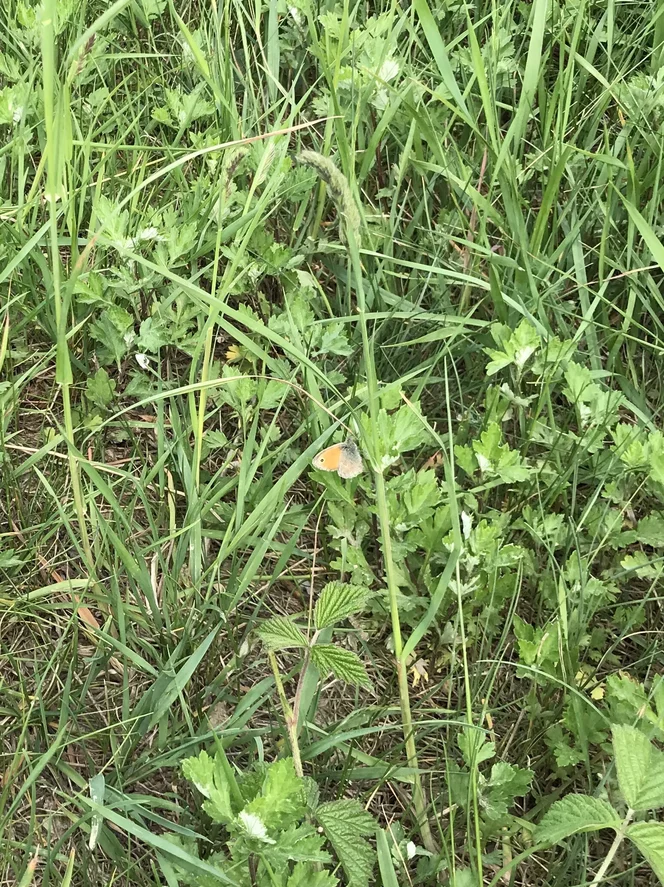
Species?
Coenonympha pamphilus
